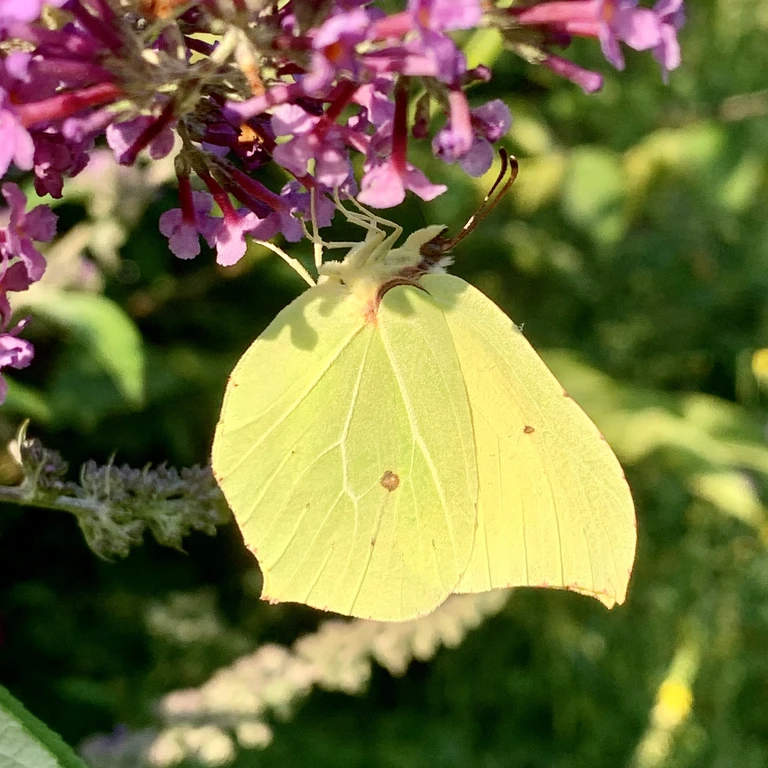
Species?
Gonepteryx rhamni
